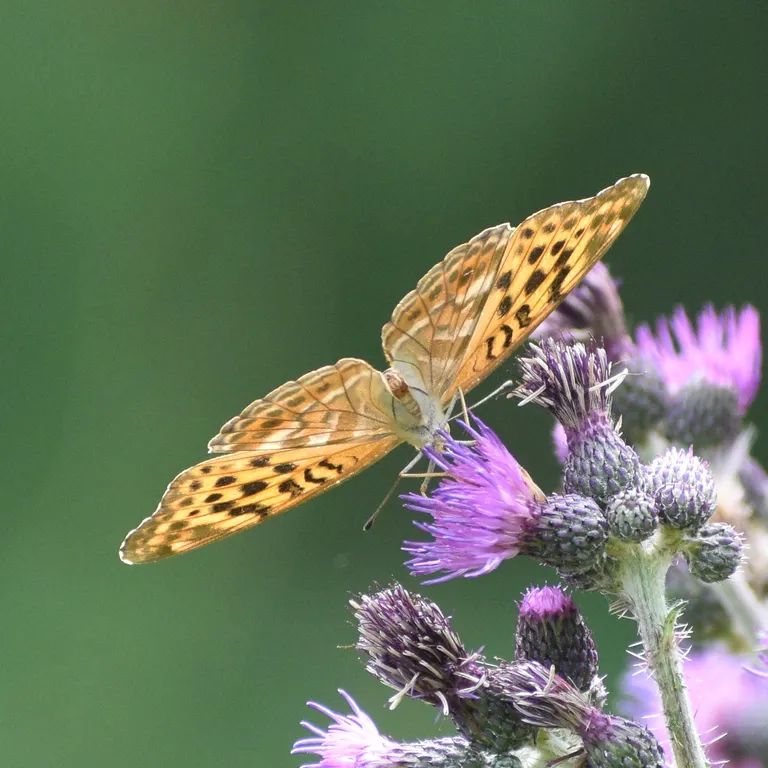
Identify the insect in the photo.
Argynnis paphia
